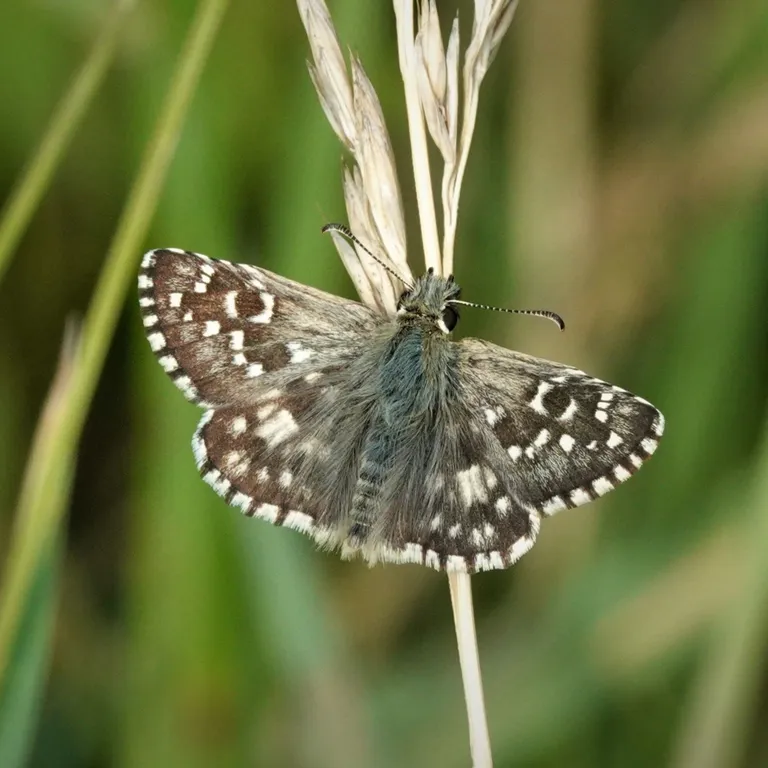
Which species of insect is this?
Pyrgus armoricanus
